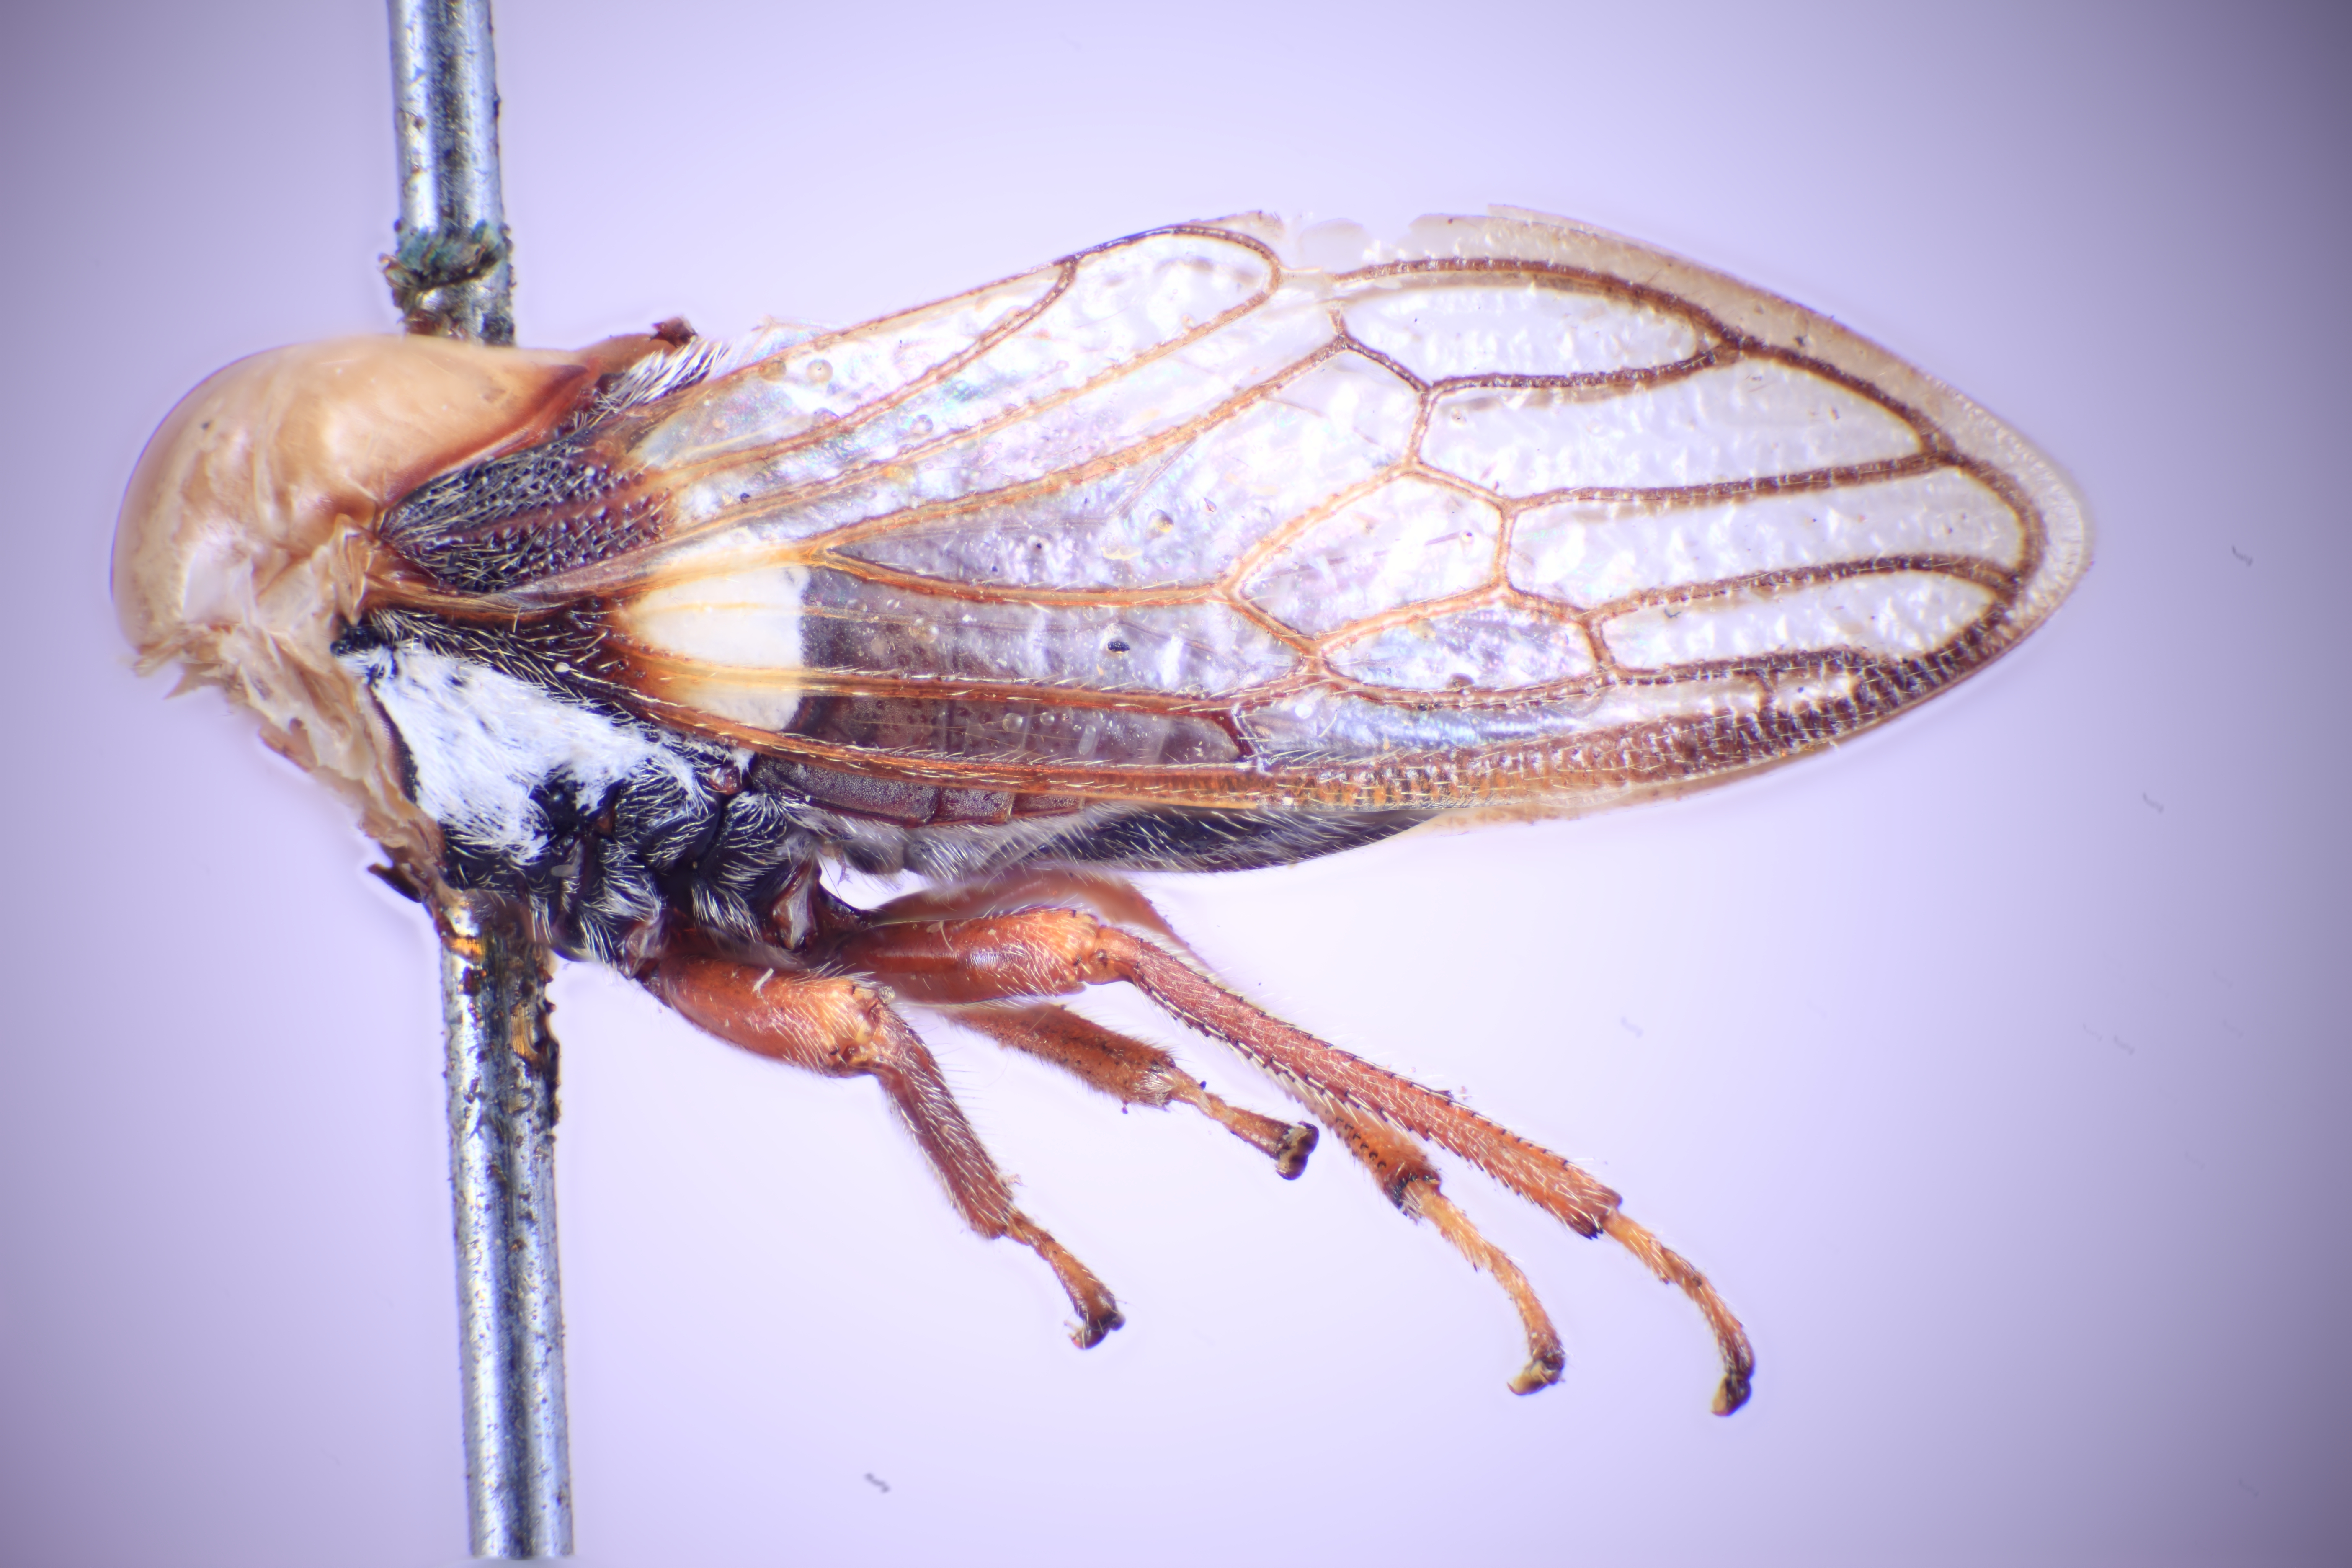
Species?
Tricentrus aequicornis
